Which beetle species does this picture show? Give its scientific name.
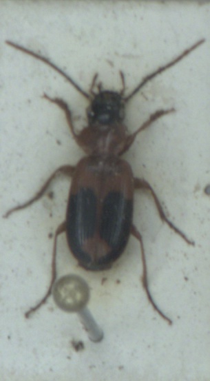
Badister unipustulatus
